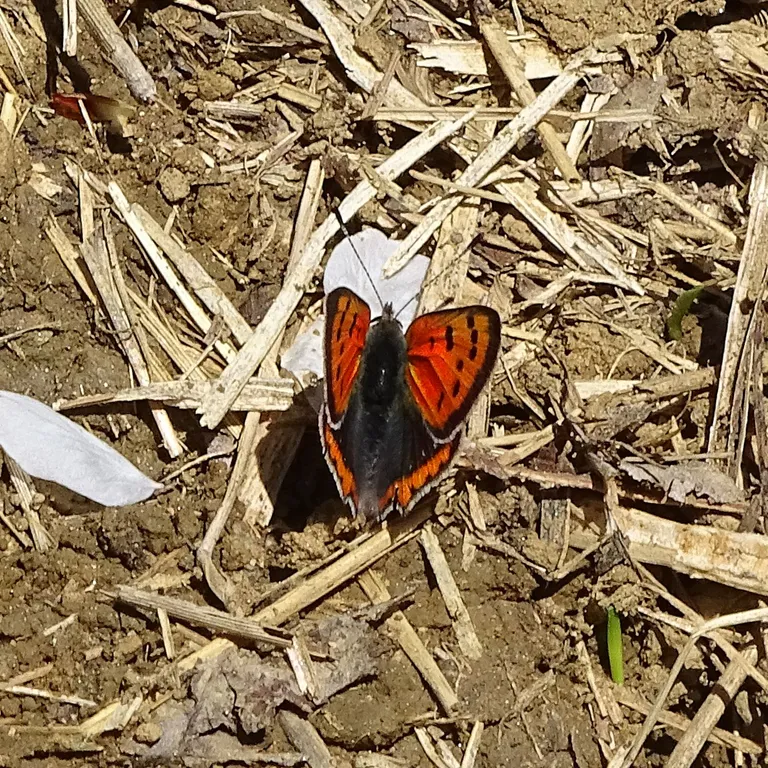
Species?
Lycaena phlaeas
